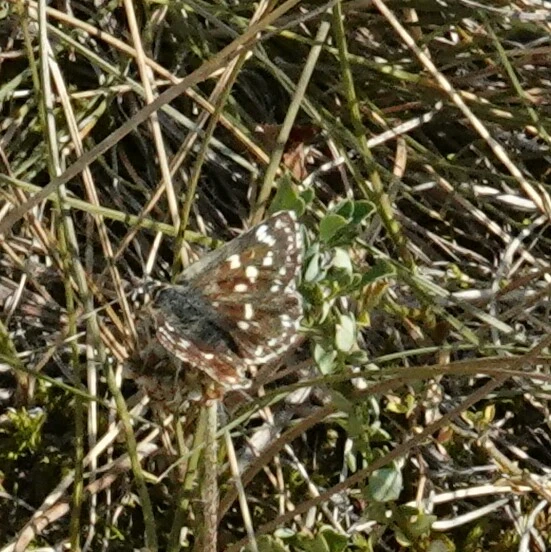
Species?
Spialia sertorius
